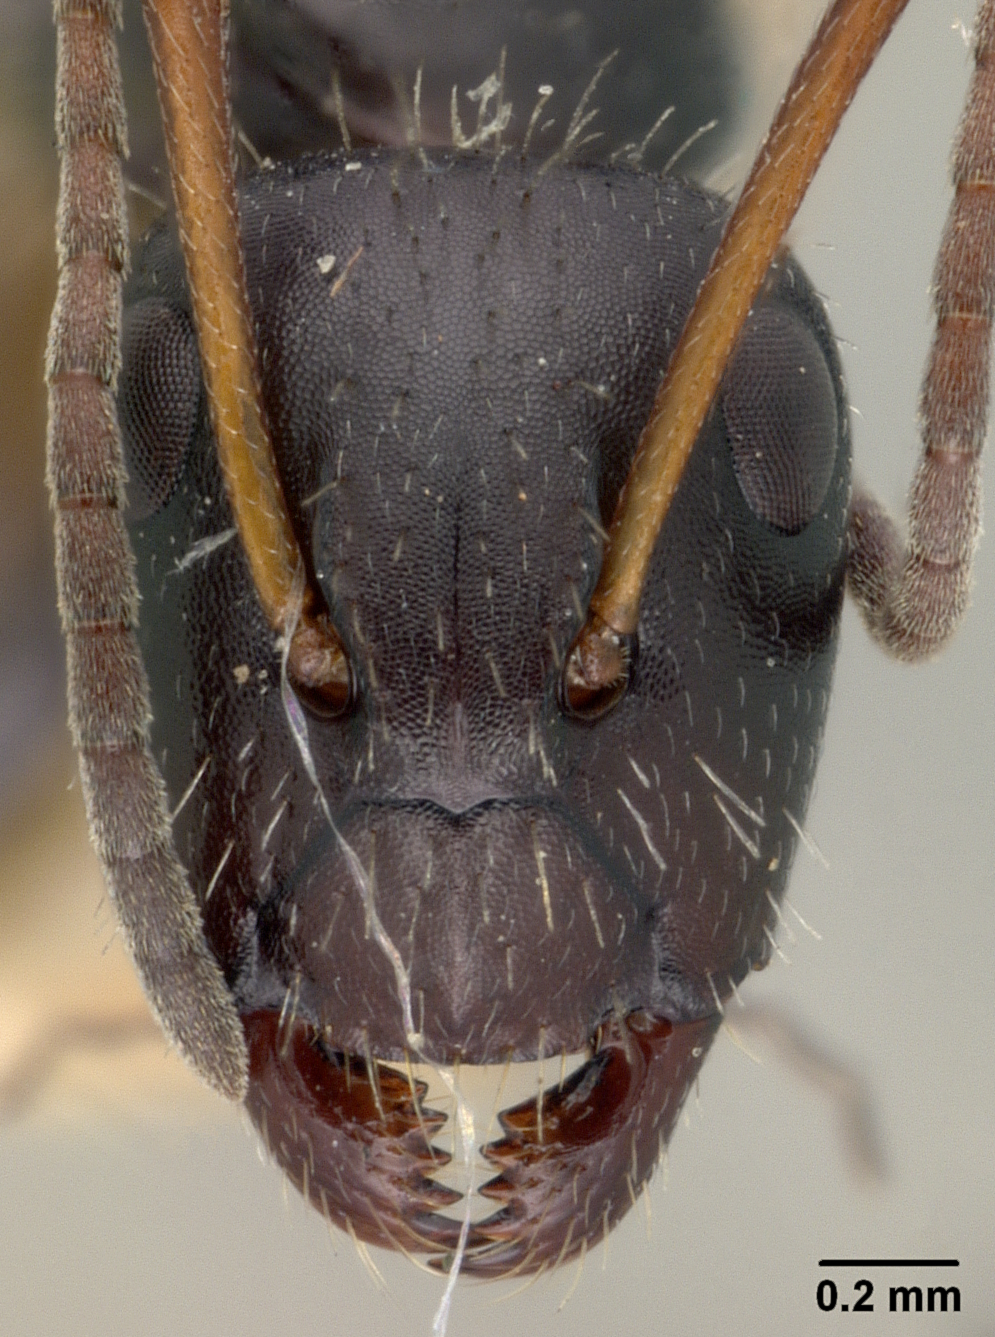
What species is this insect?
Camponotus andrei
